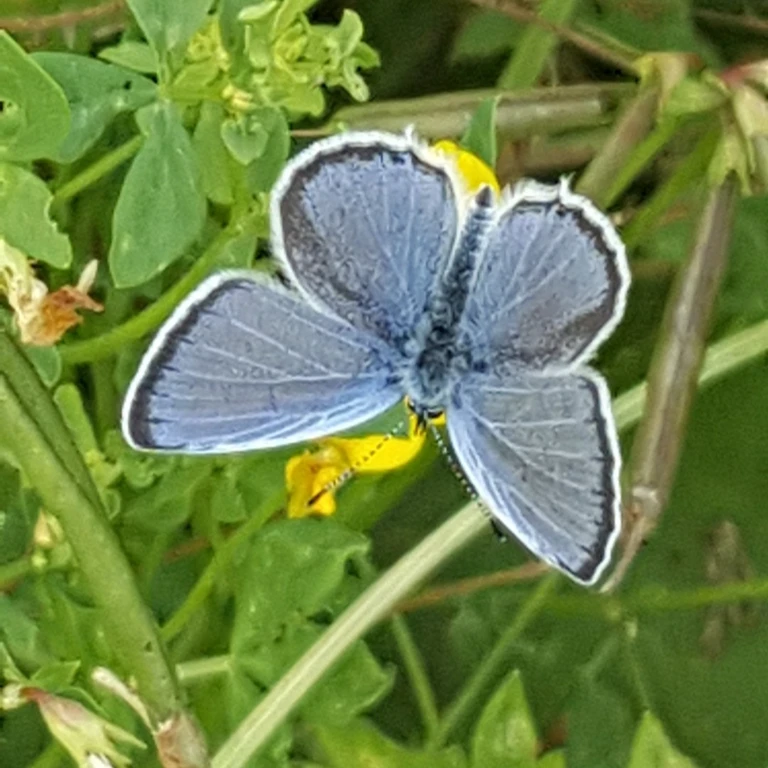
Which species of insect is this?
Cupido decolorata (also Elkalyce decolorata)
